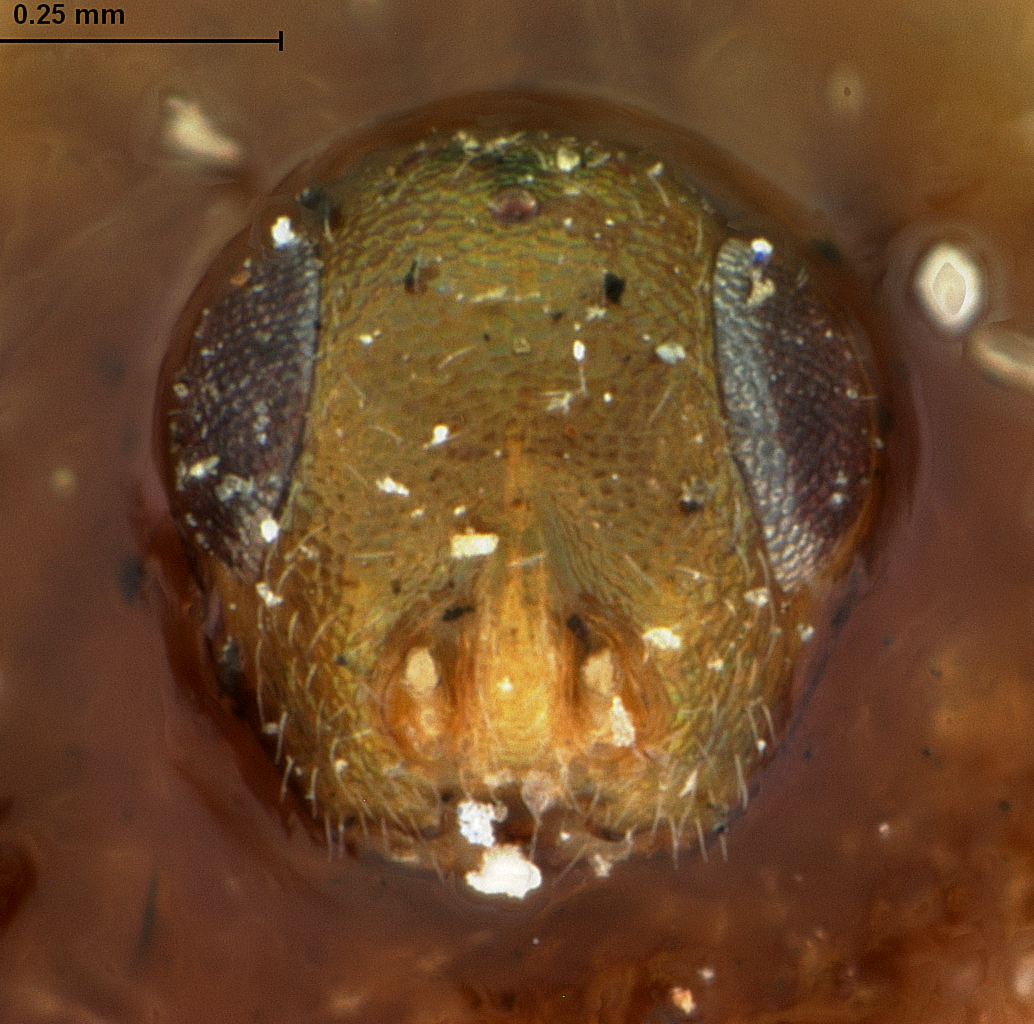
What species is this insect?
Sphaeropisthus auriceps
